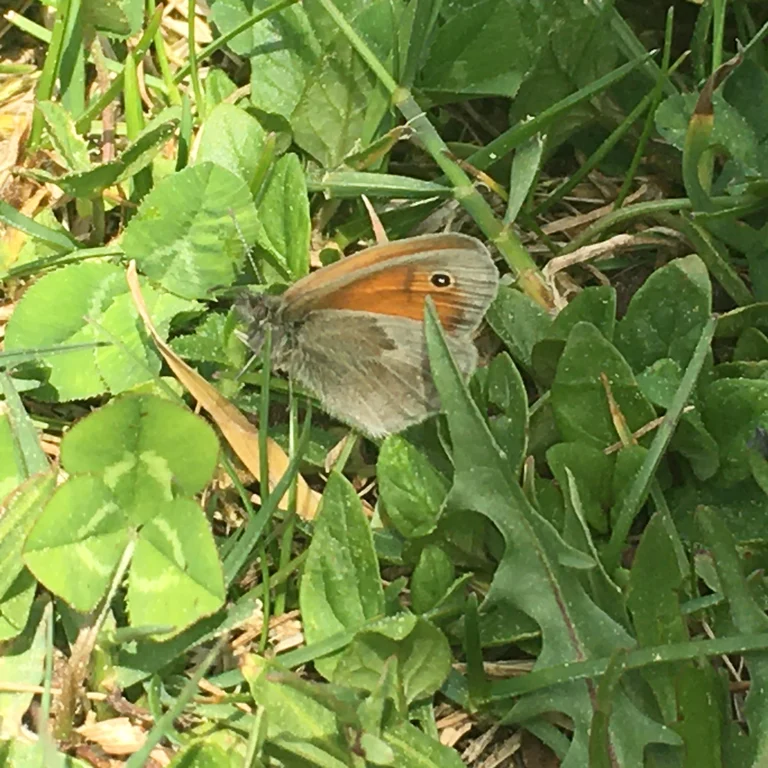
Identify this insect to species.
Coenonympha pamphilus
